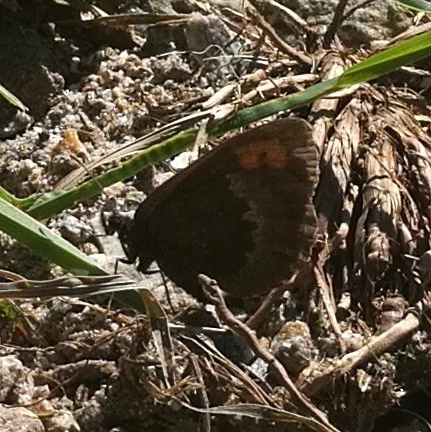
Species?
Erebia euryale
